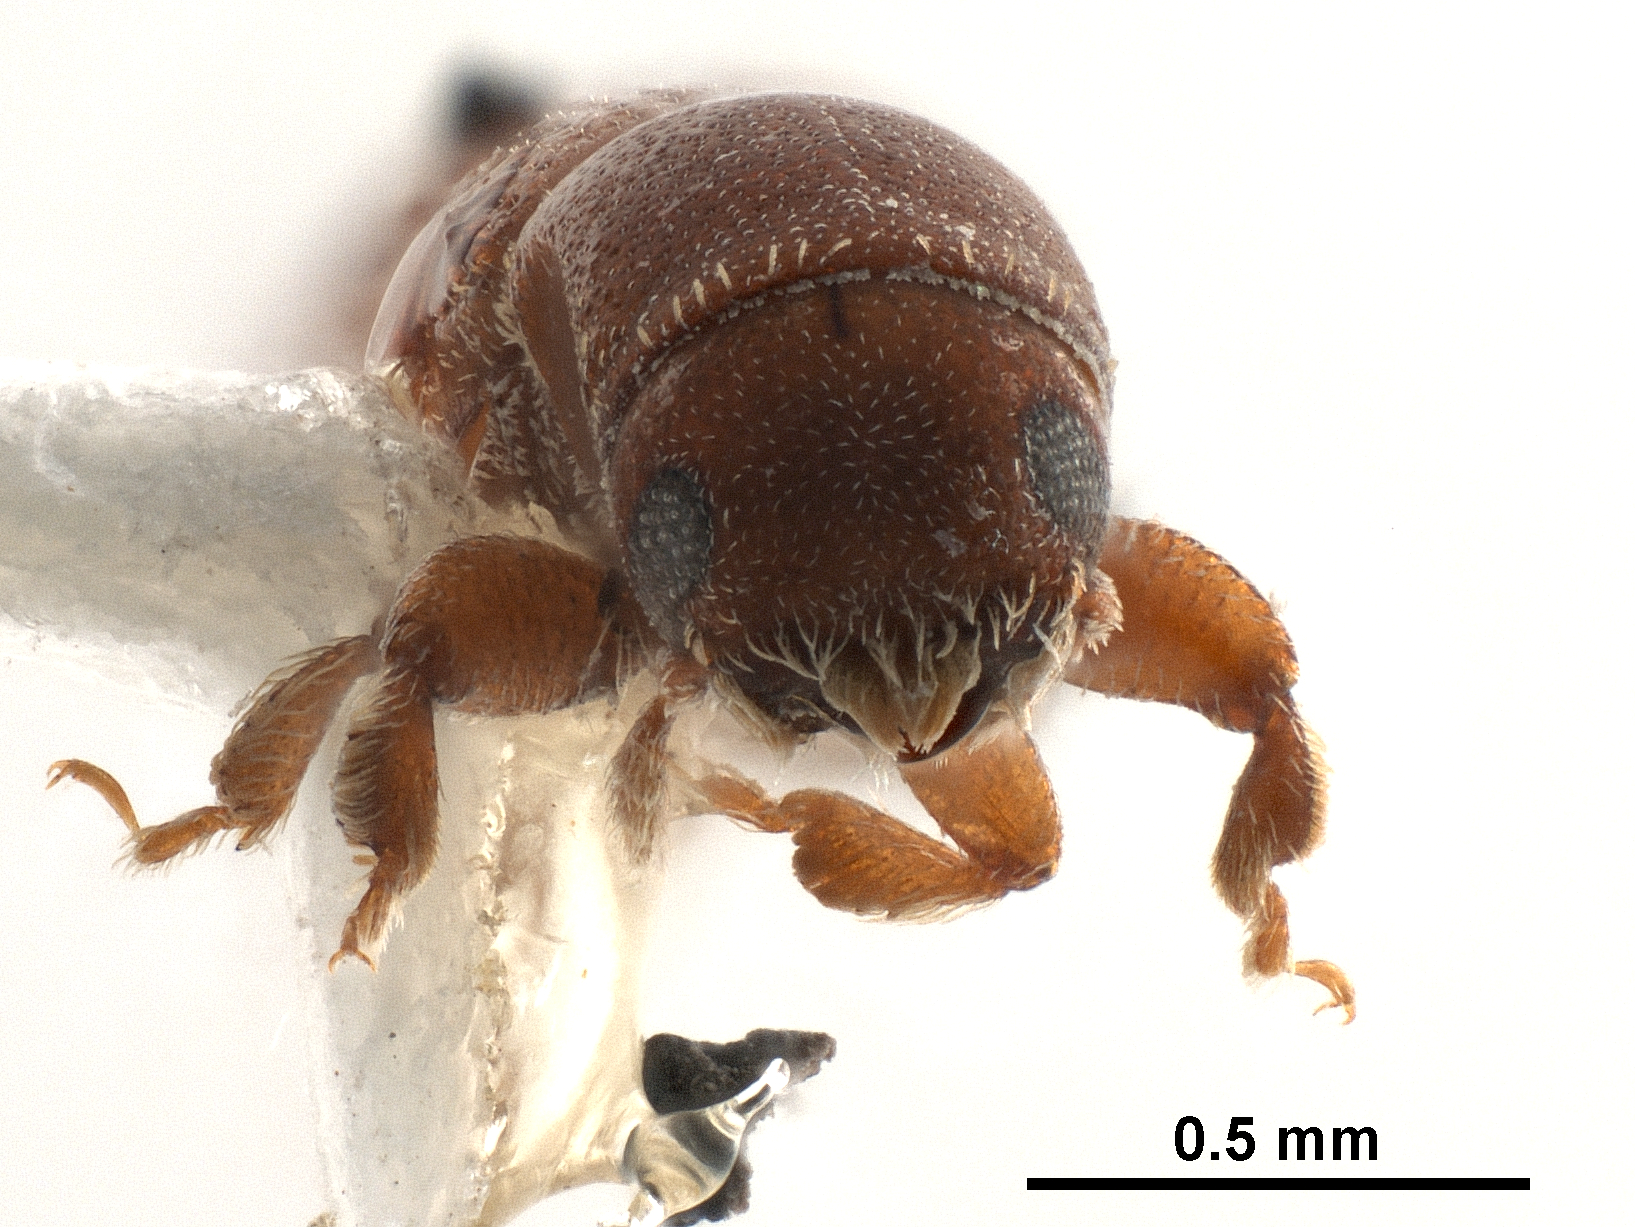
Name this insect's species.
Carphodicticus cristatus
